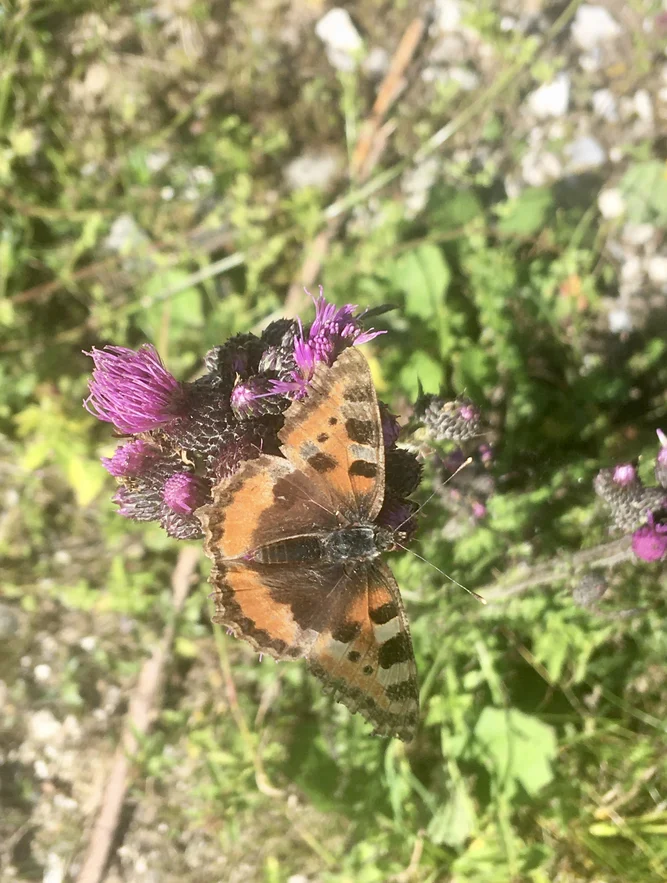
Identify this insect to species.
Aglais urticae
